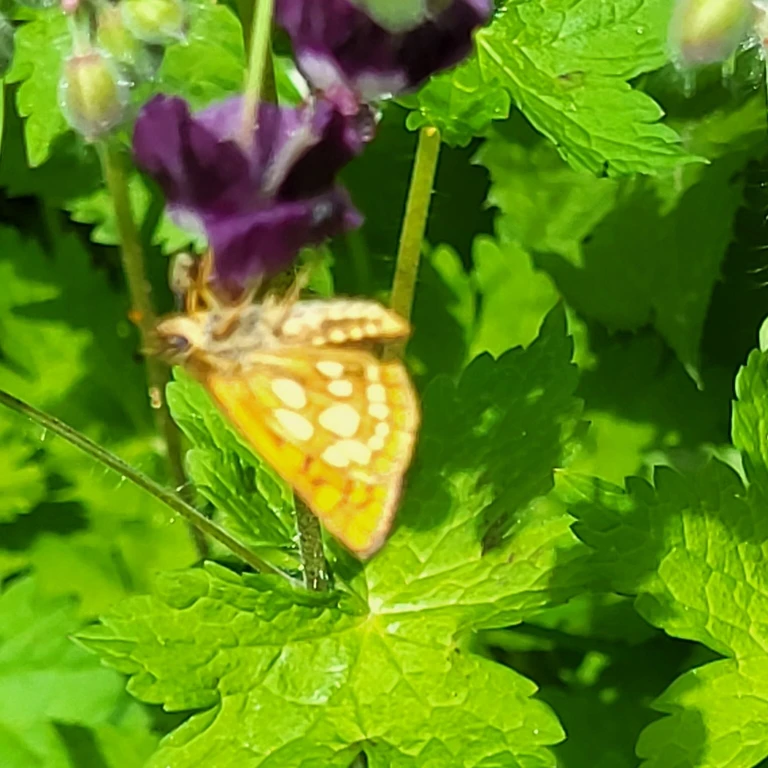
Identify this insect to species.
Carterocephalus palaemon
